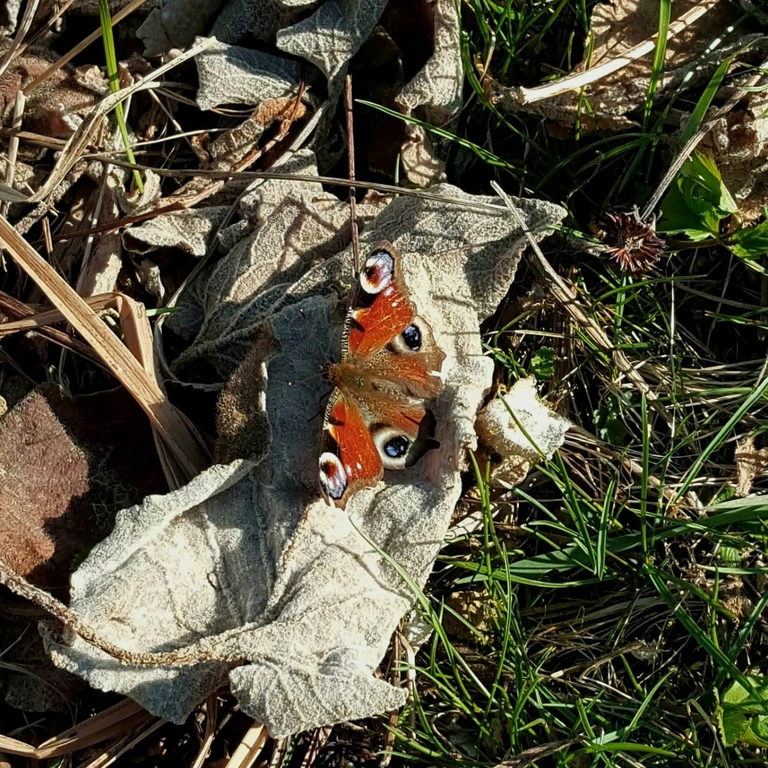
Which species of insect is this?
Aglais io
